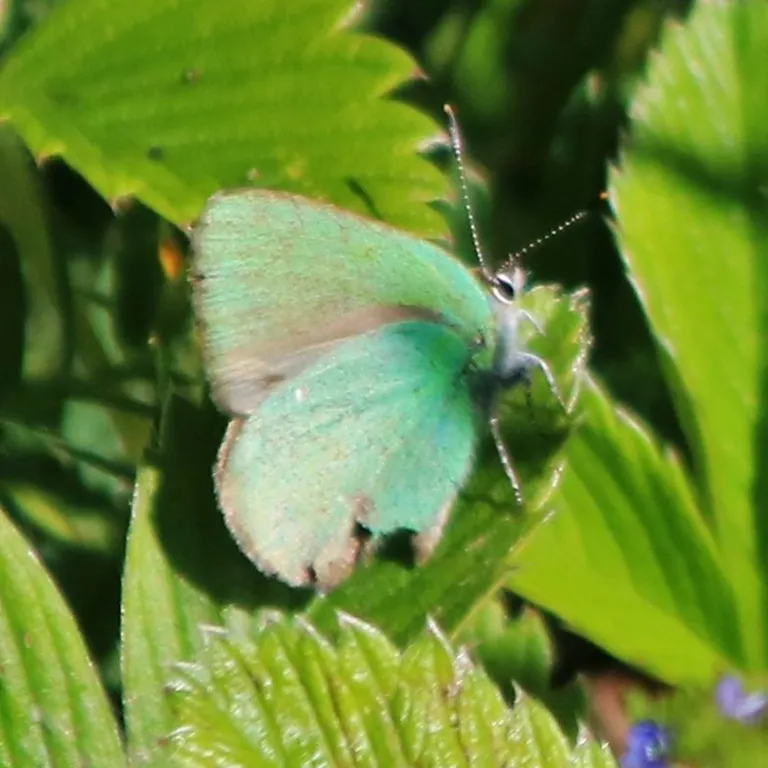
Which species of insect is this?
Callophrys rubi
